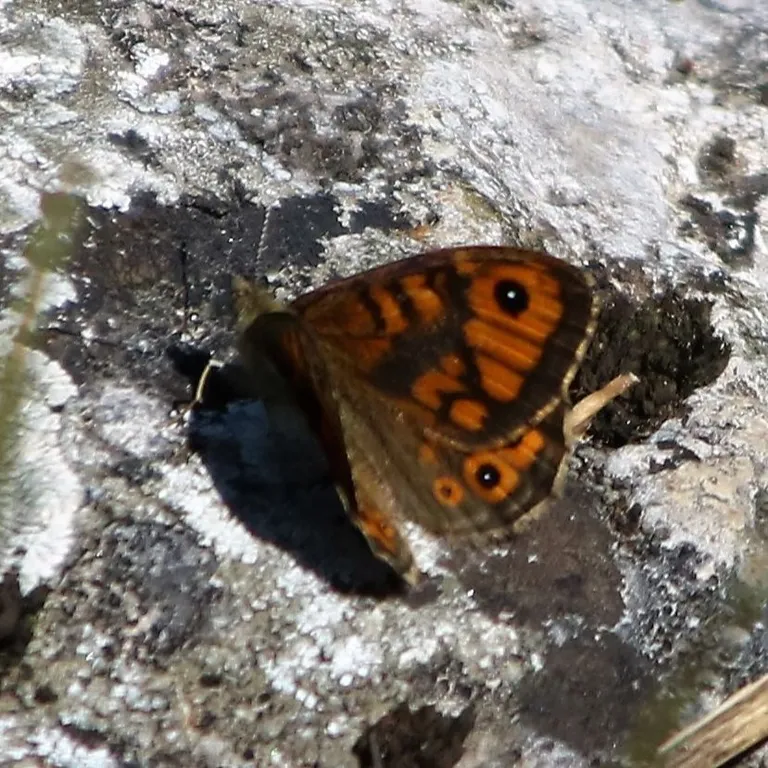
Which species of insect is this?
Lasiommata megera (also Pararge megera)
